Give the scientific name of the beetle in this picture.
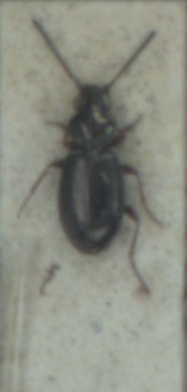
Bembidion lampros
